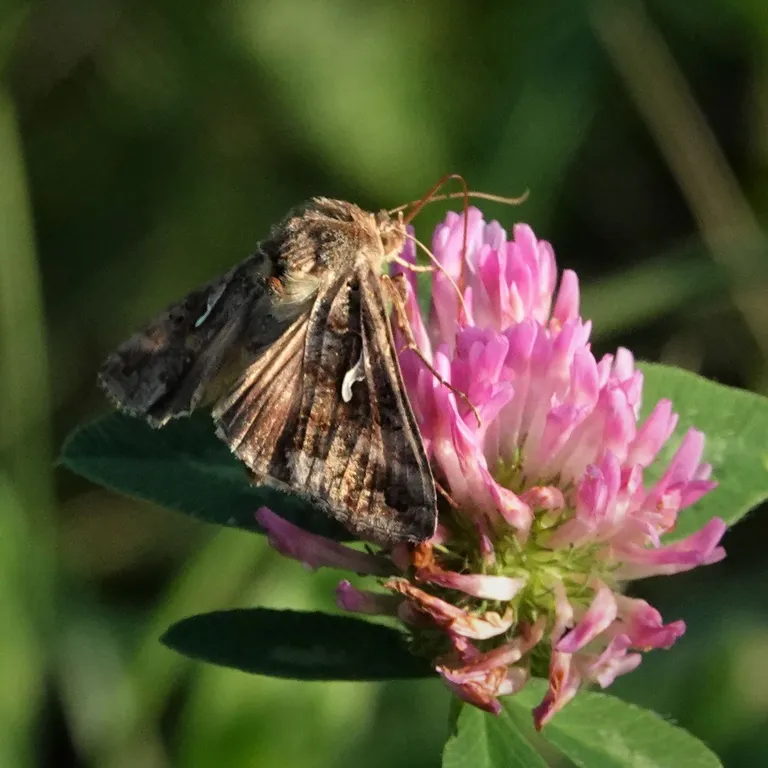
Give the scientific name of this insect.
Autographa gamma
